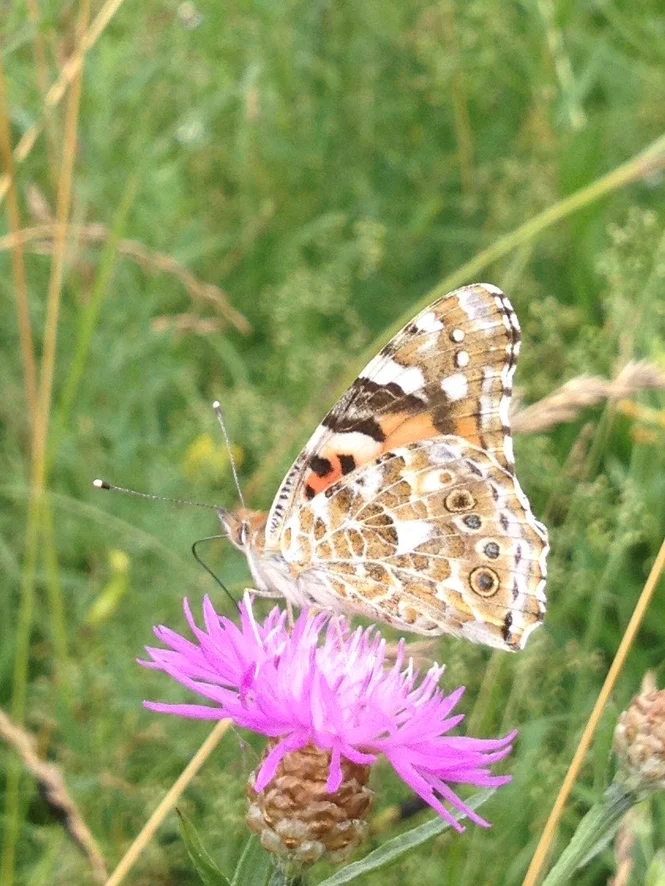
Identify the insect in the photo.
Vanessa cardui
